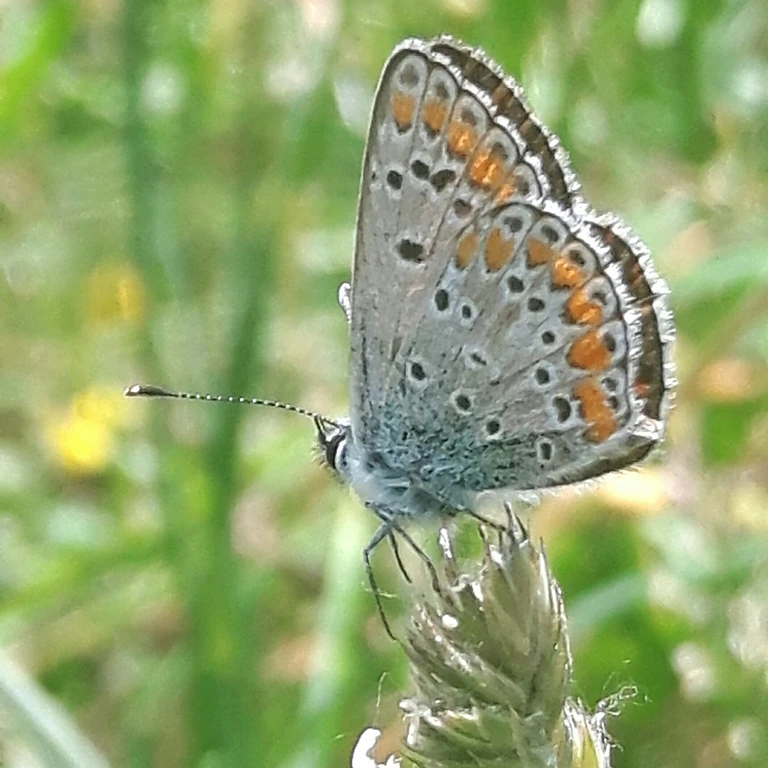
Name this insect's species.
Aricia agestis/artaxerxes
